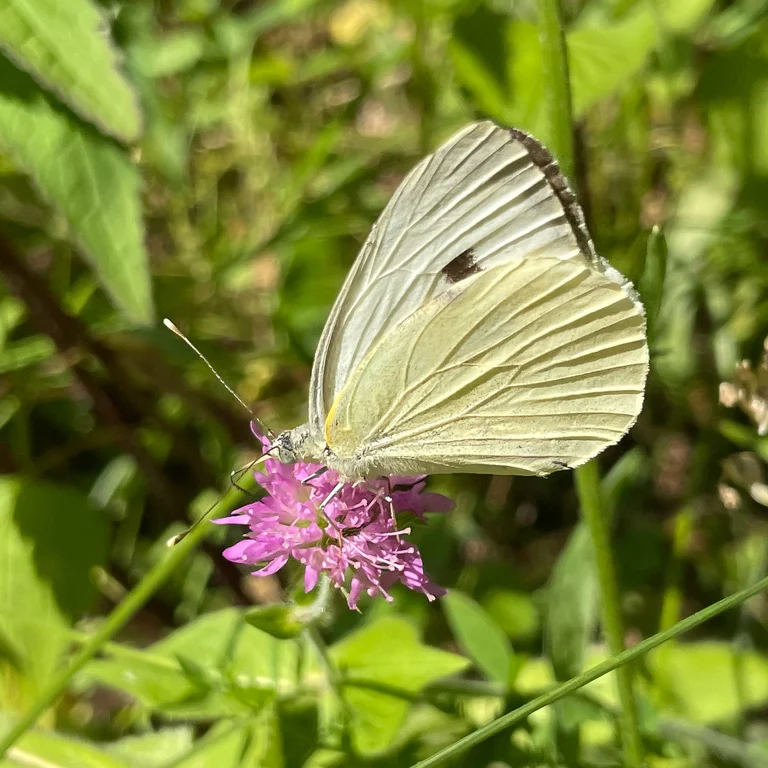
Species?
Pieris brassicae
